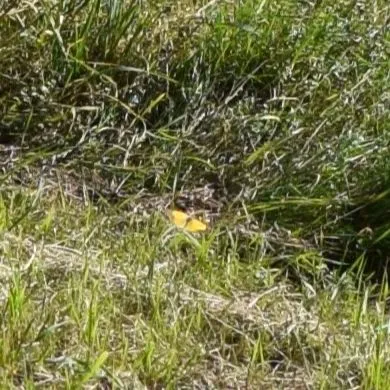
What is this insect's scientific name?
Colias croceus
